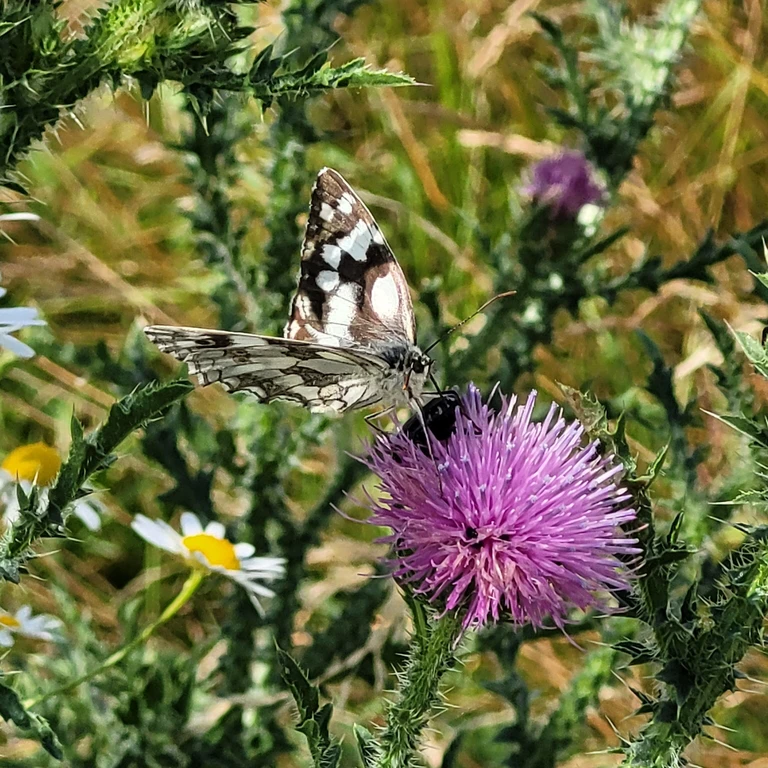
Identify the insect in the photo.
Melanargia galathea
